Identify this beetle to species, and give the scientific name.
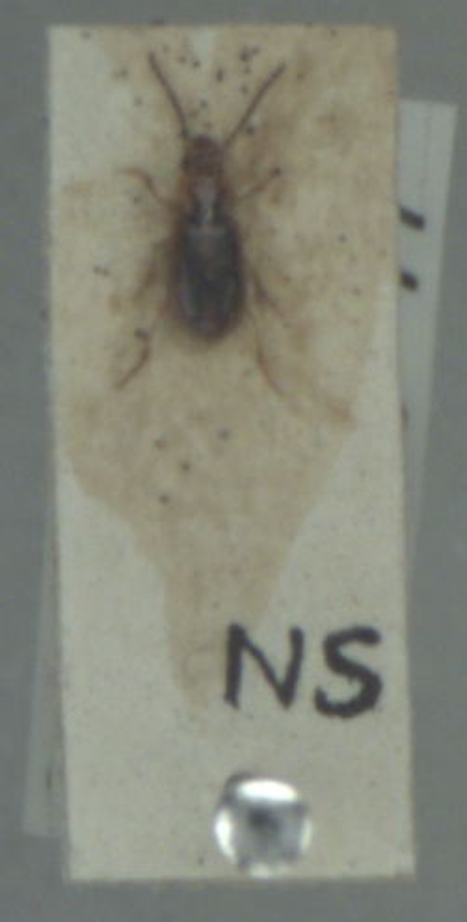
Acupalpus dubius
